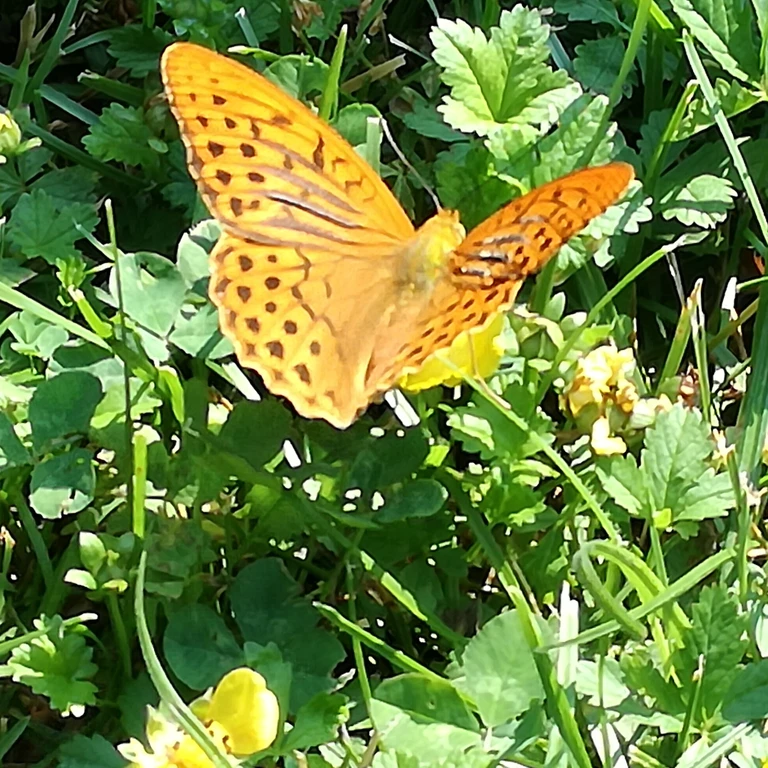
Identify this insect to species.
Argynnis paphia
